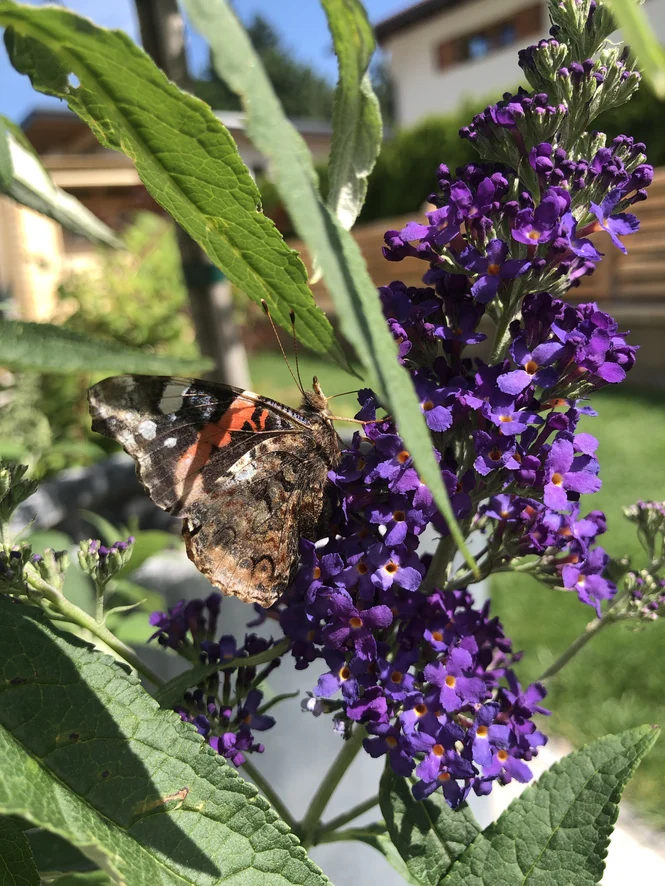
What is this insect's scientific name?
Vanessa atalanta
